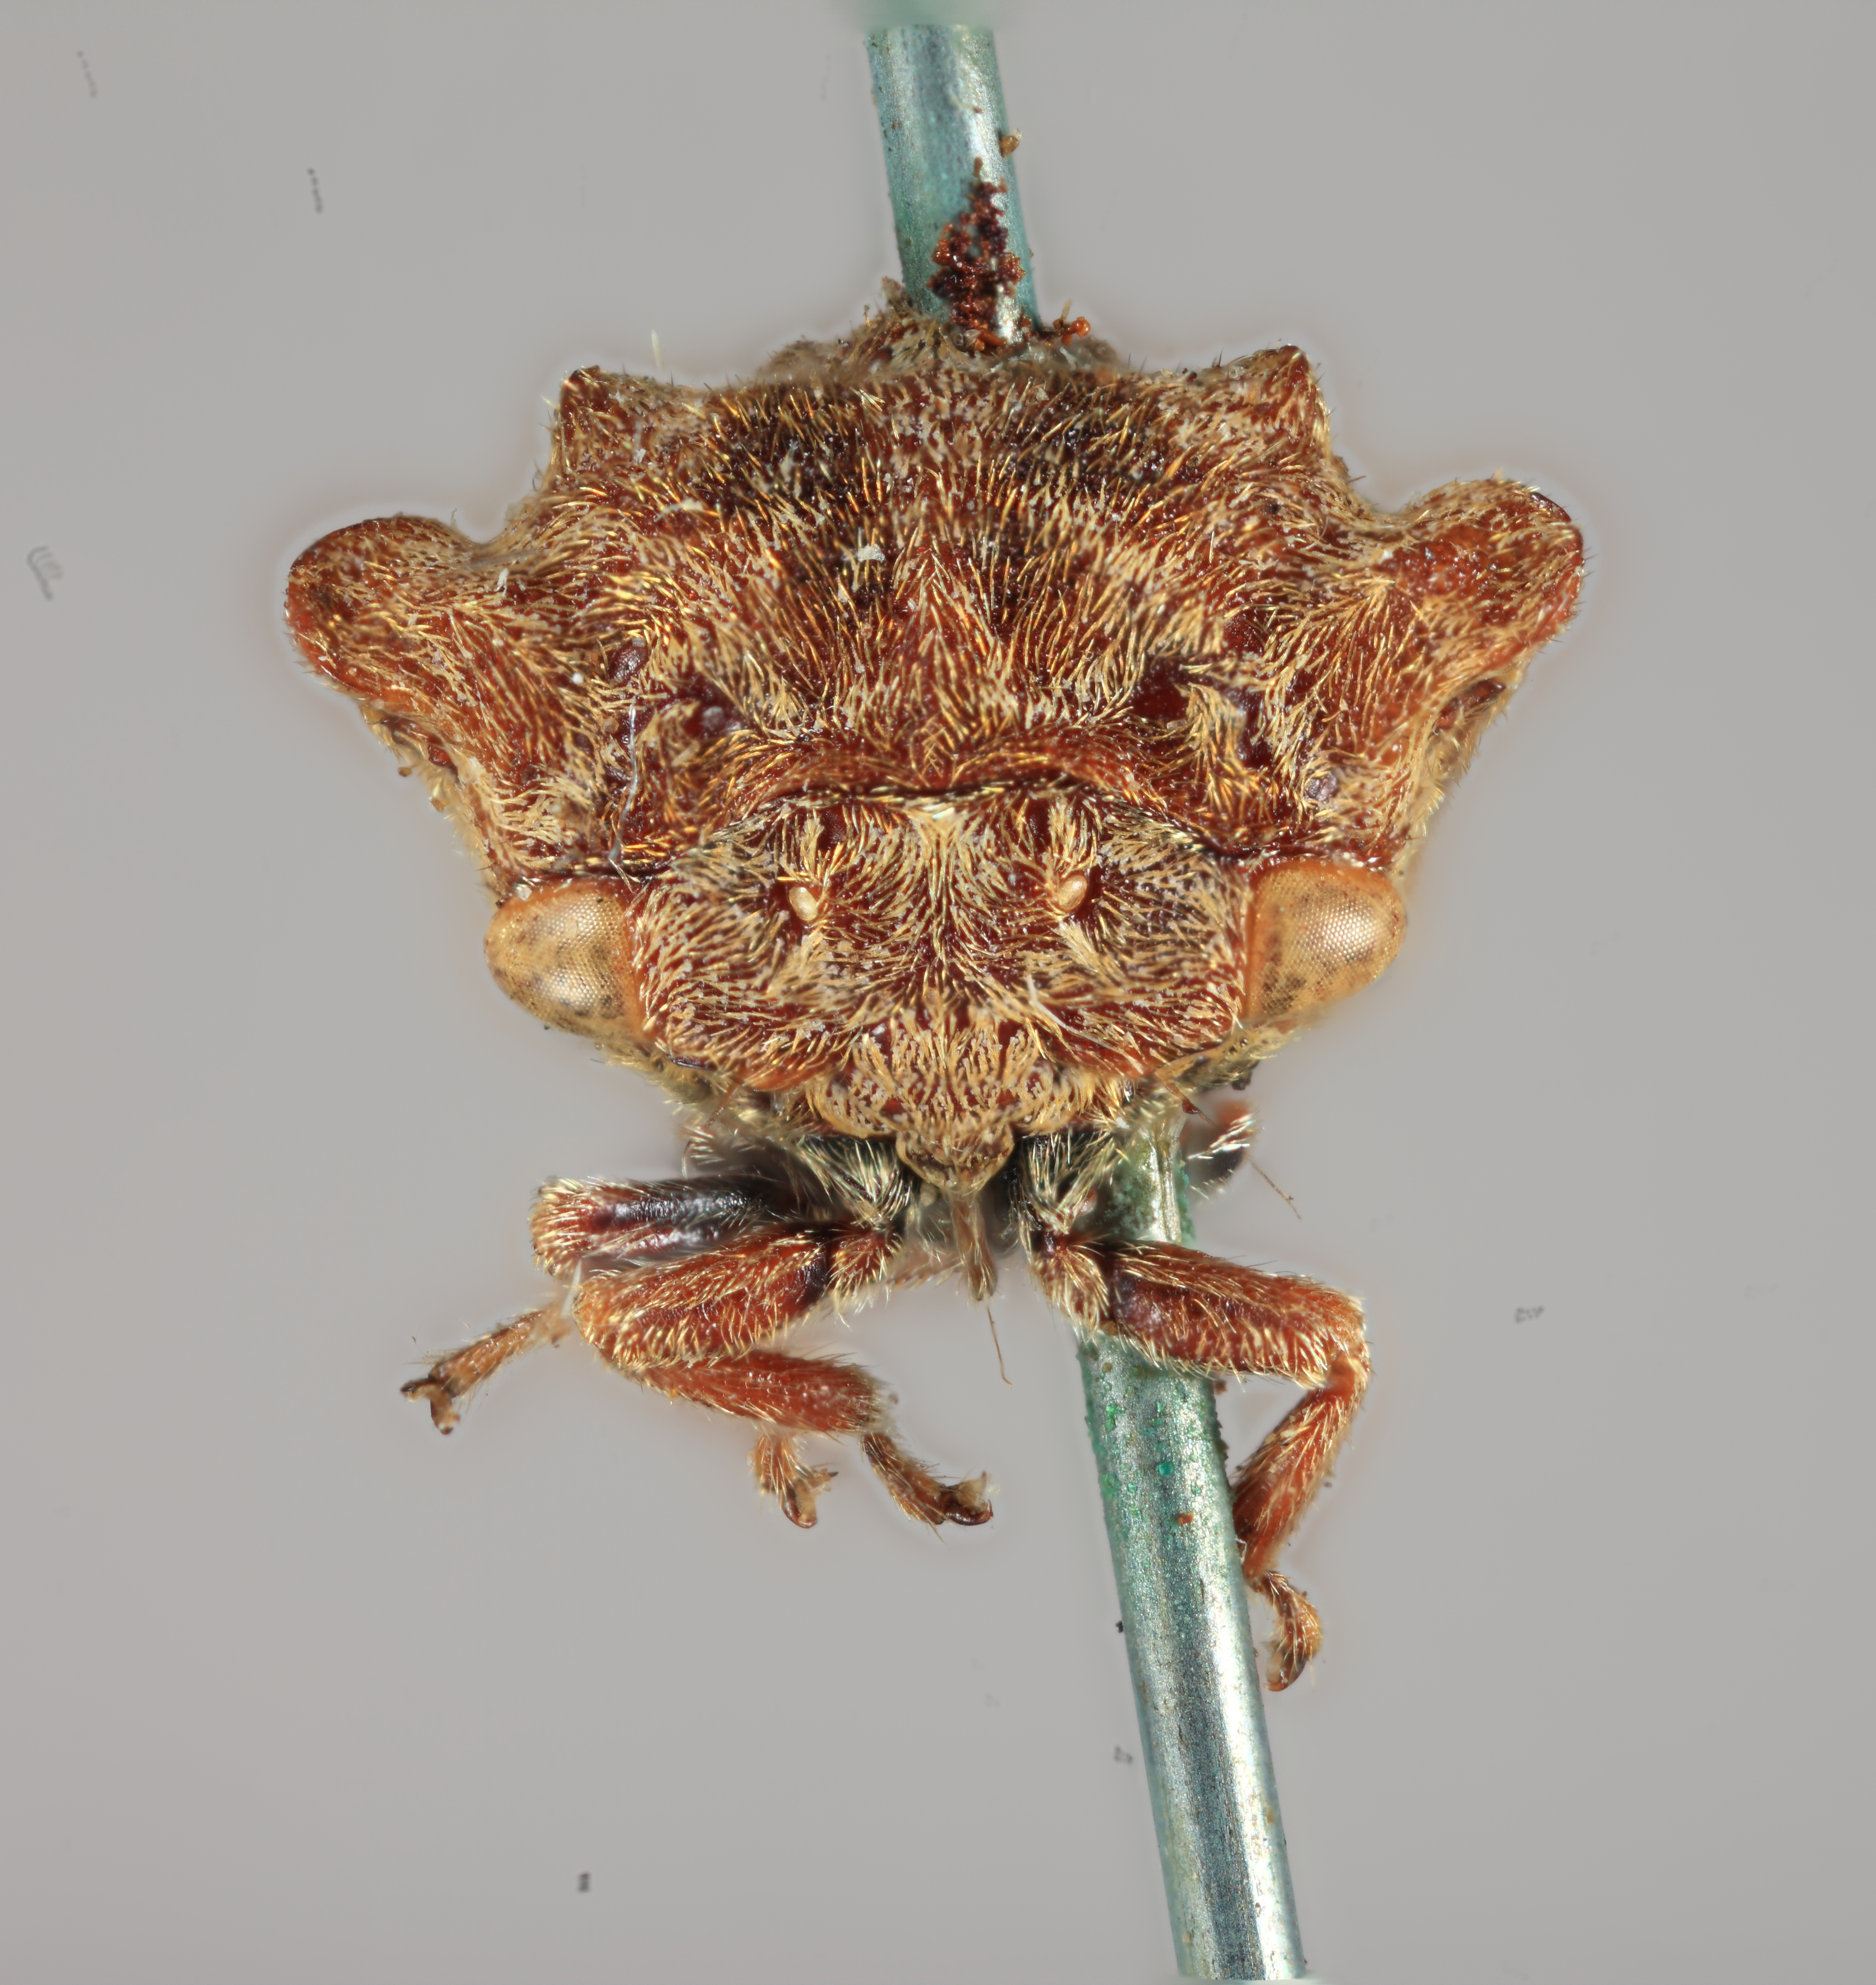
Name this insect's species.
Sipylus nodipennis
